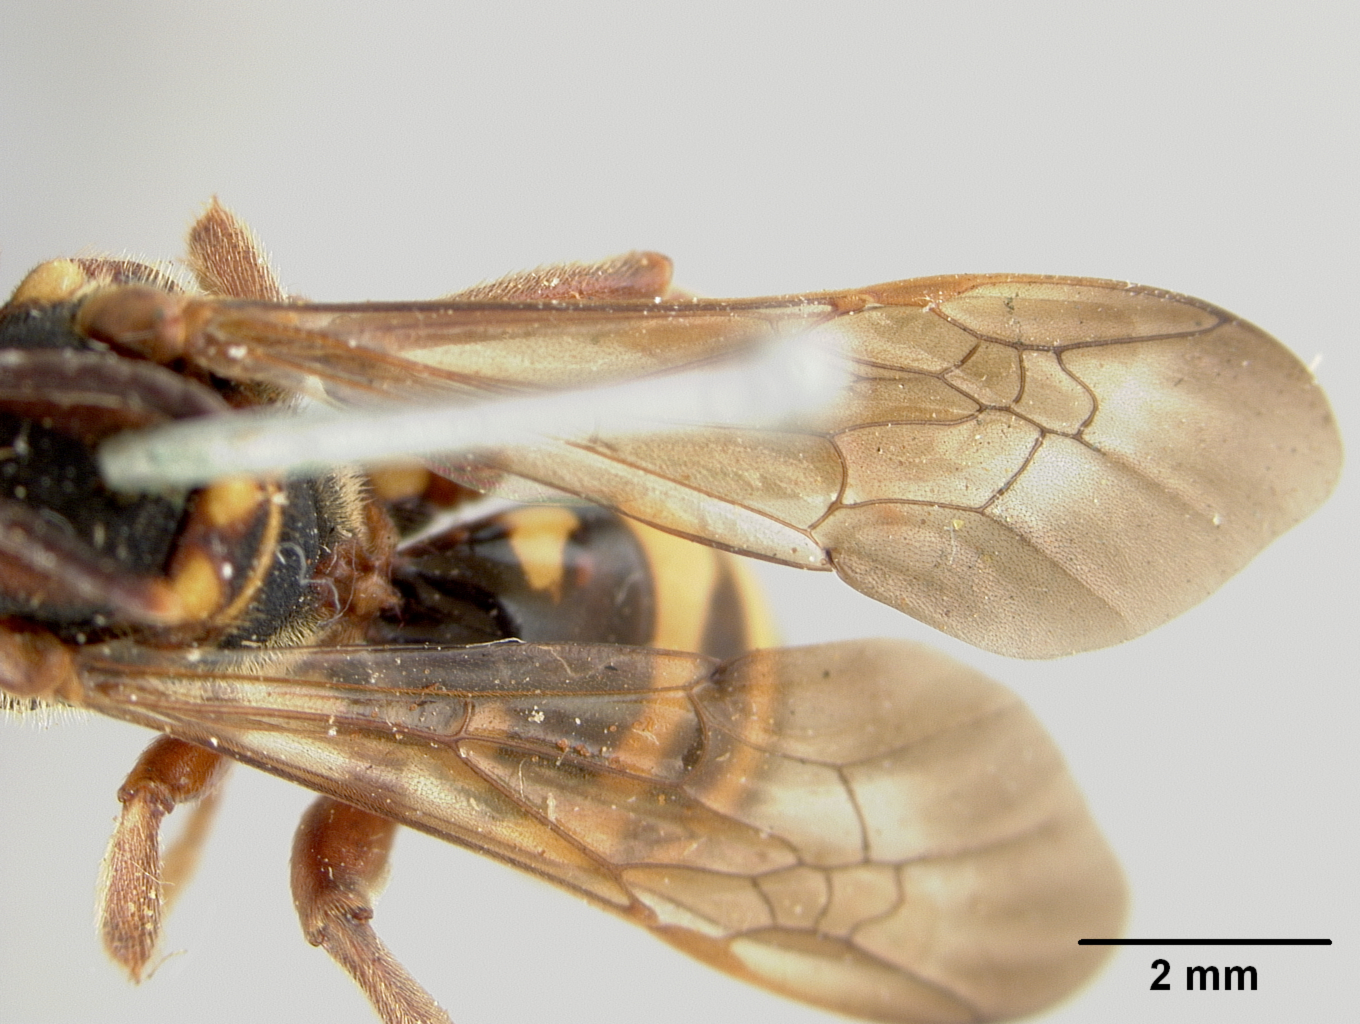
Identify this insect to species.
Nomada aztecorum
